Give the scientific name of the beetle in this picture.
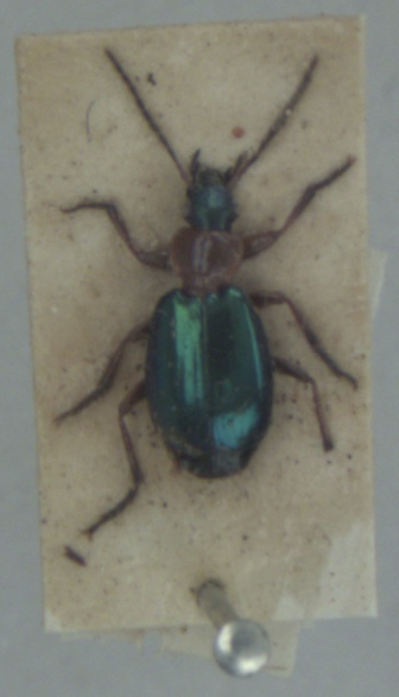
Lebia chlorocephala
